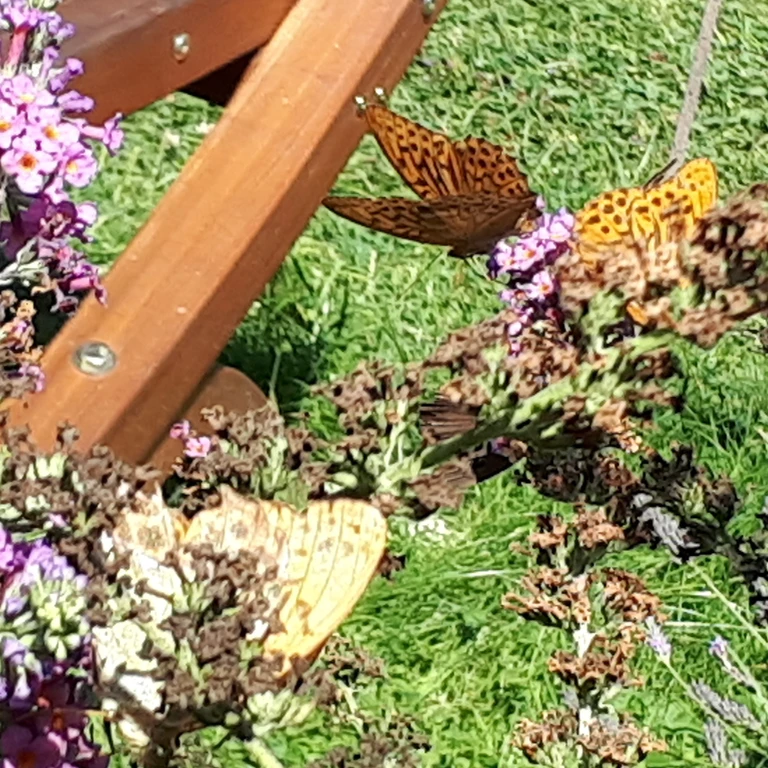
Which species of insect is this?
Argynnis paphia
